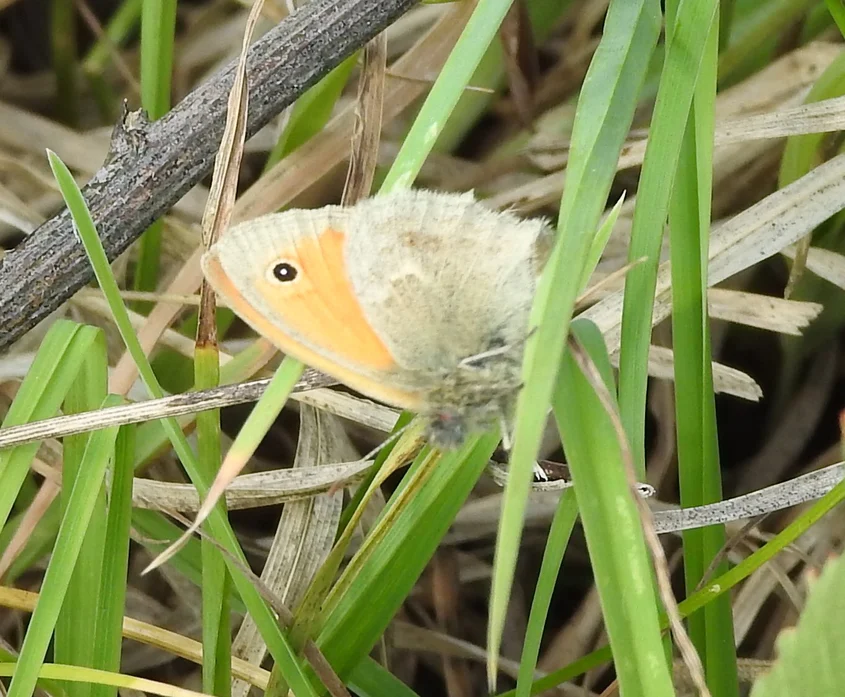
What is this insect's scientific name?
Coenonympha pamphilus
